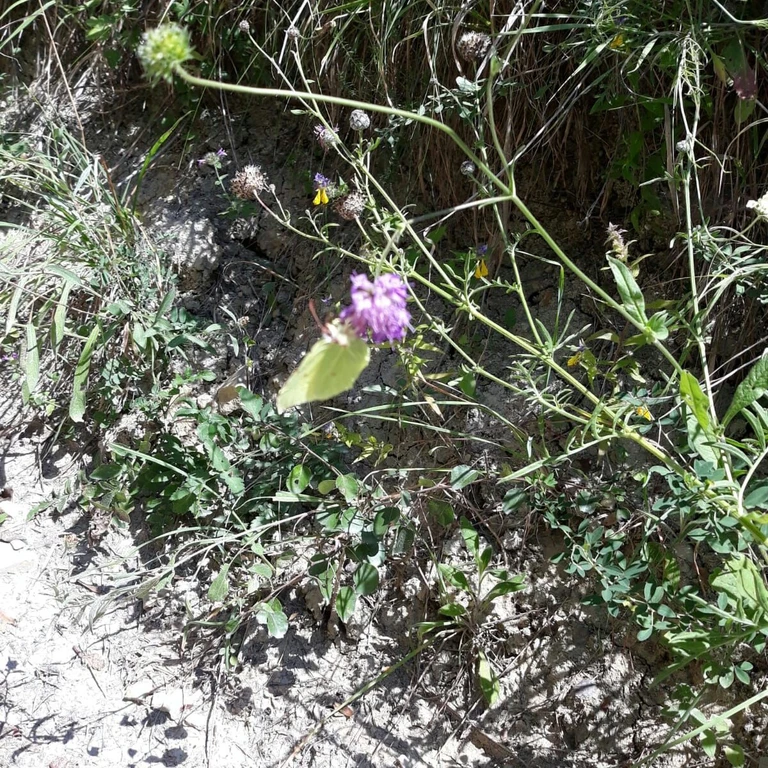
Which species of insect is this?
Gonepteryx rhamni
